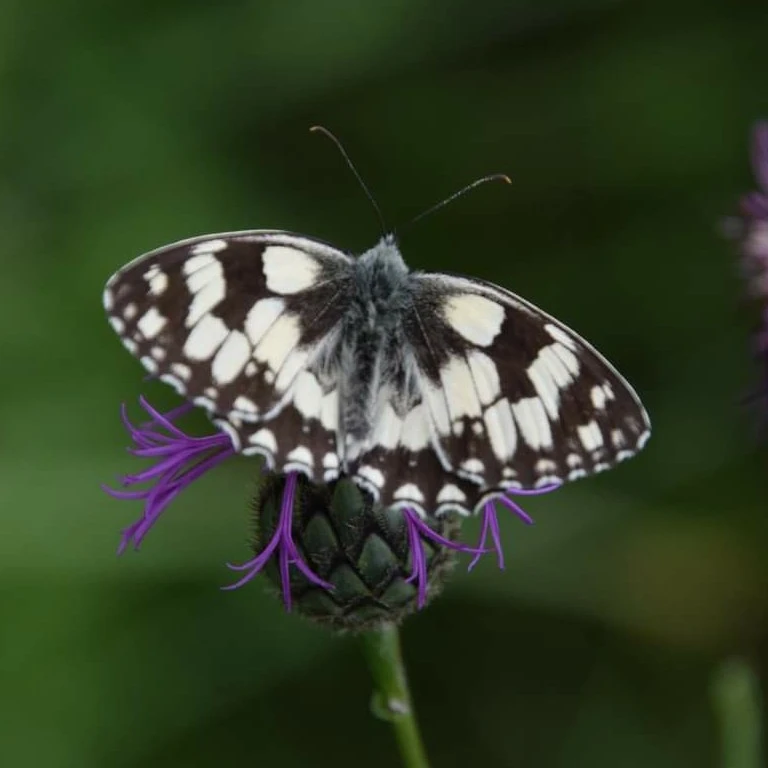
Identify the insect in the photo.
Melanargia galathea
